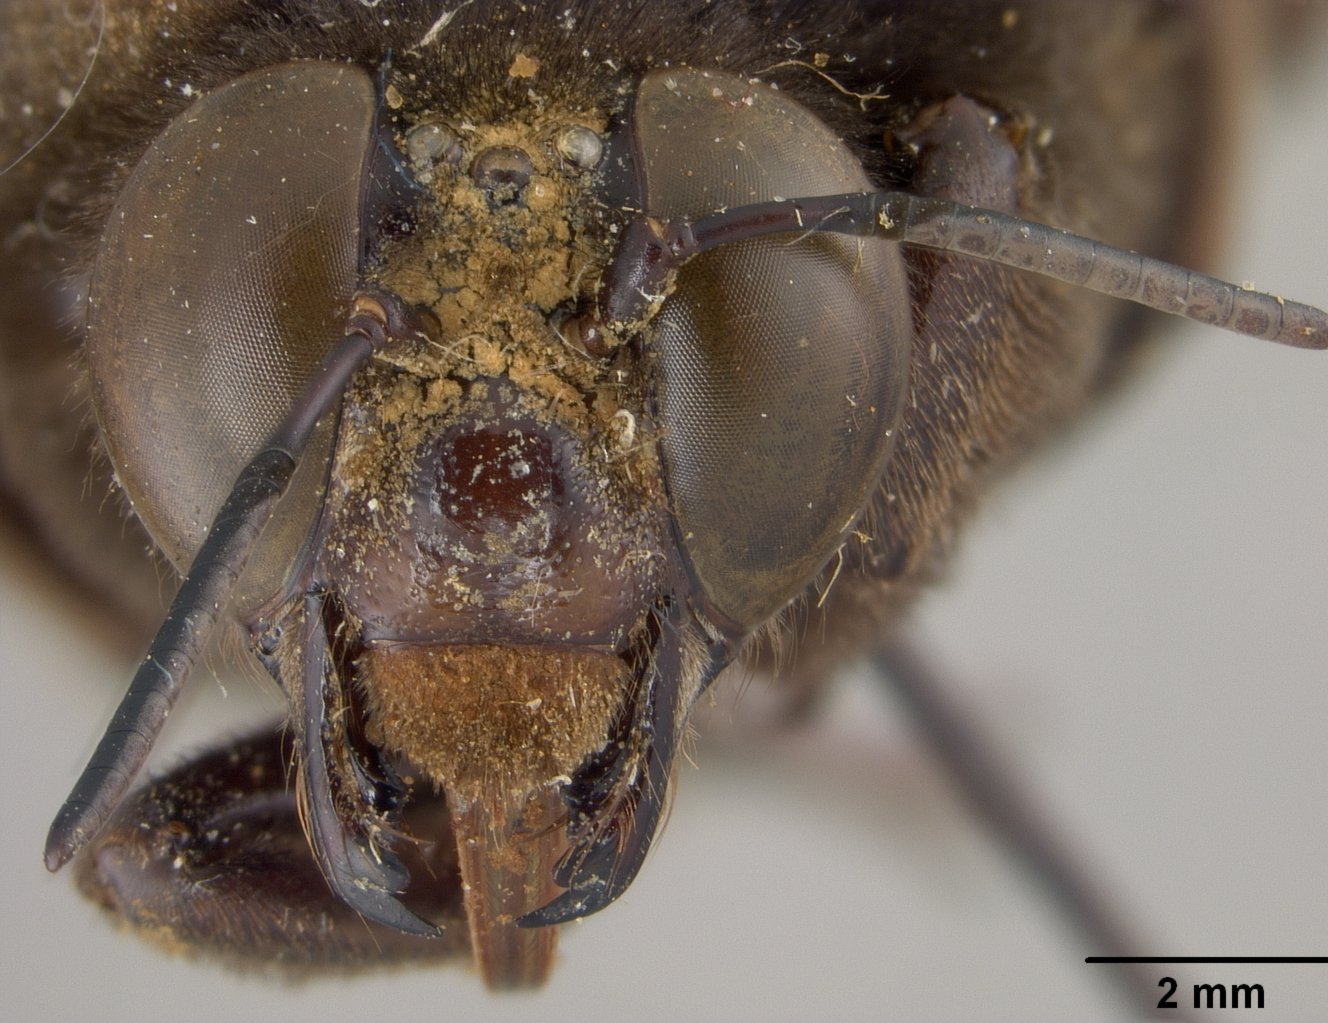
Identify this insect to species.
Centris fusciventris
